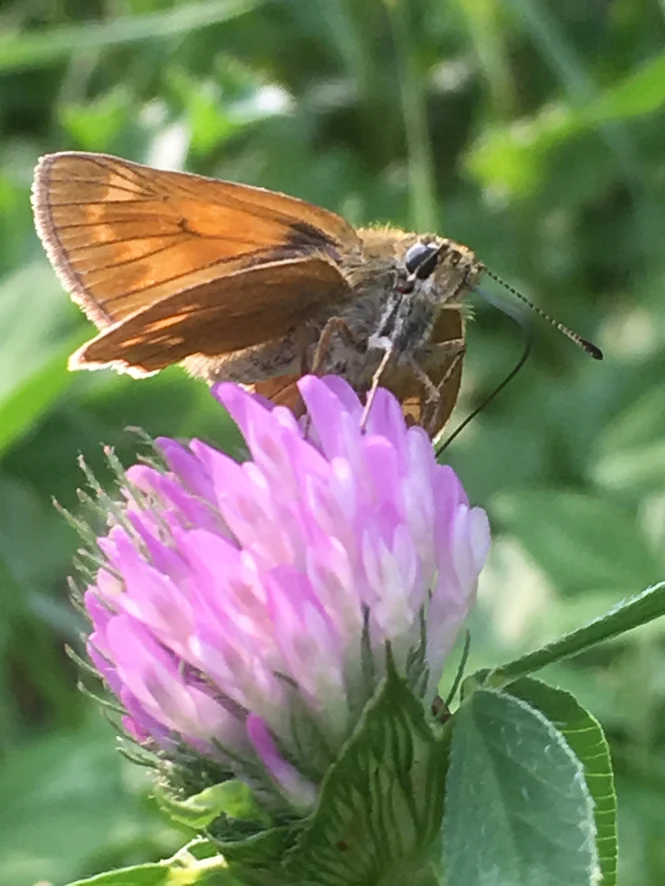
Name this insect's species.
Ochlodes sylvanus (also Ochlodes venata)
